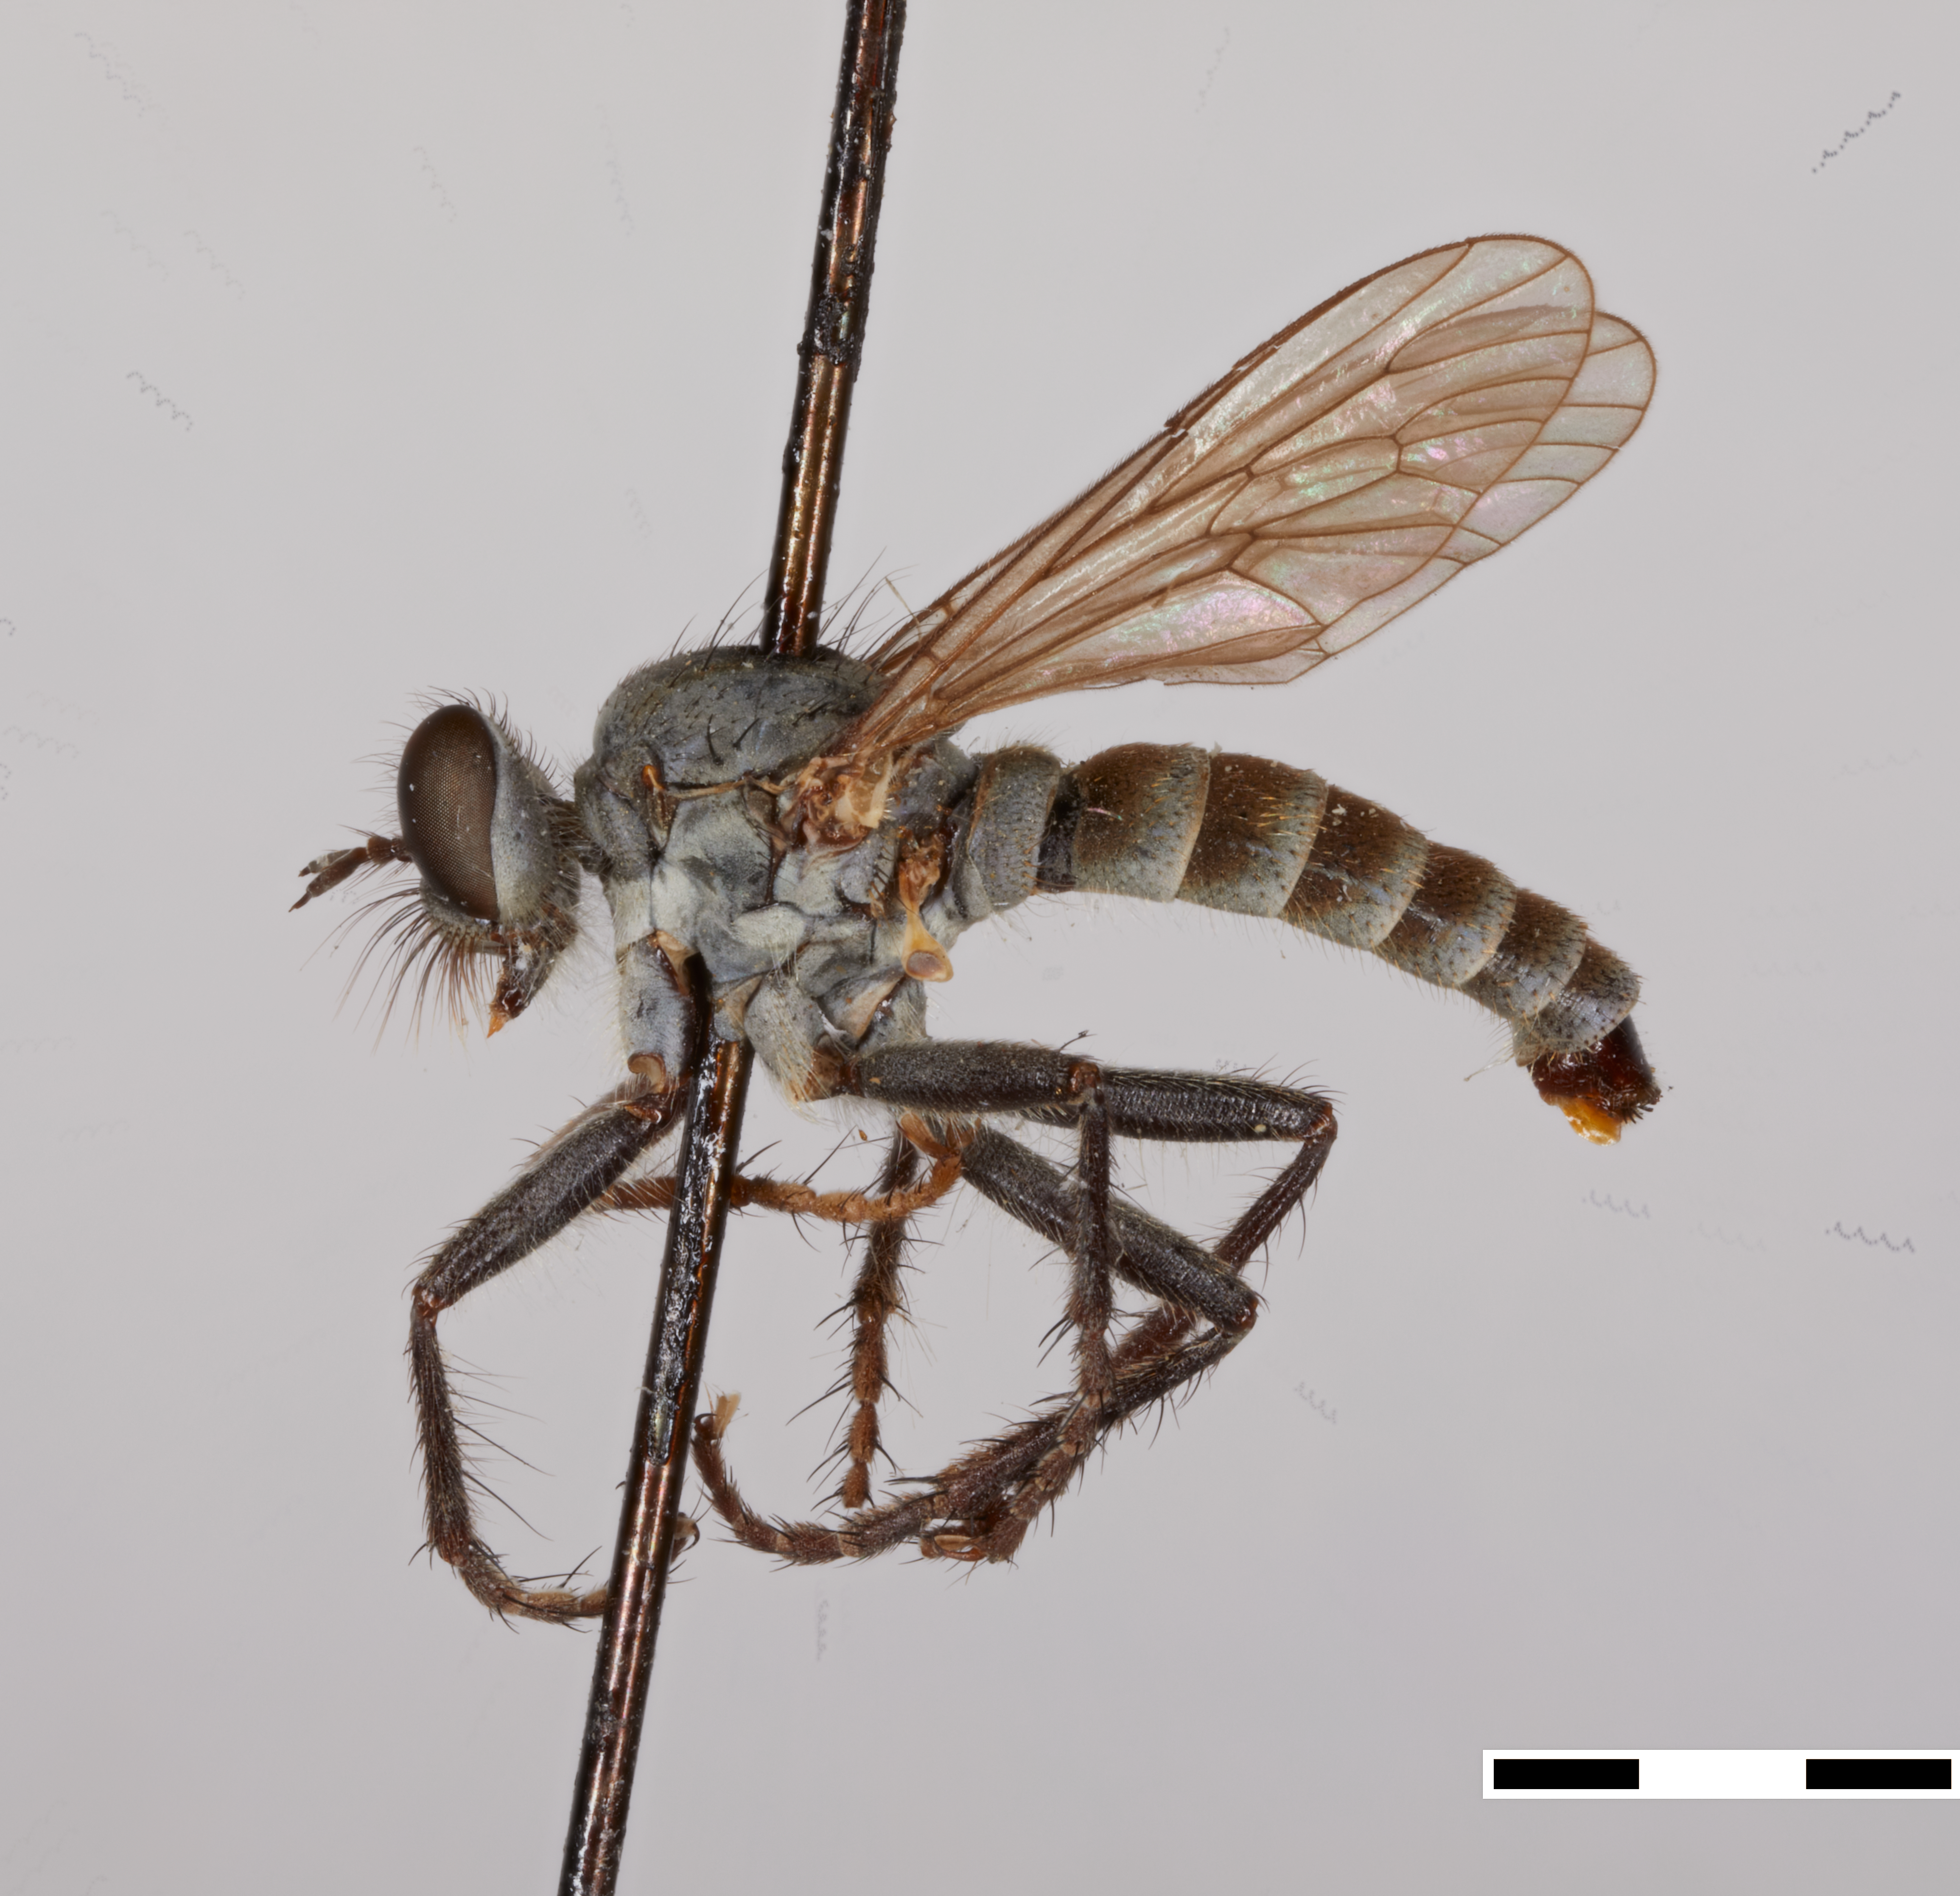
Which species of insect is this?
Lasiopogon lichtwardti
